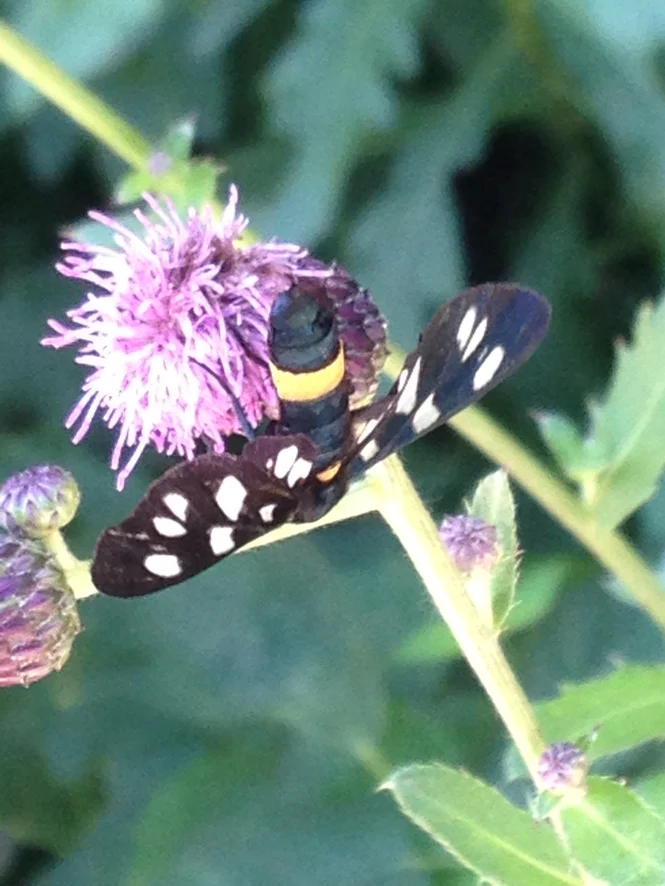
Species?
Amata phegea
